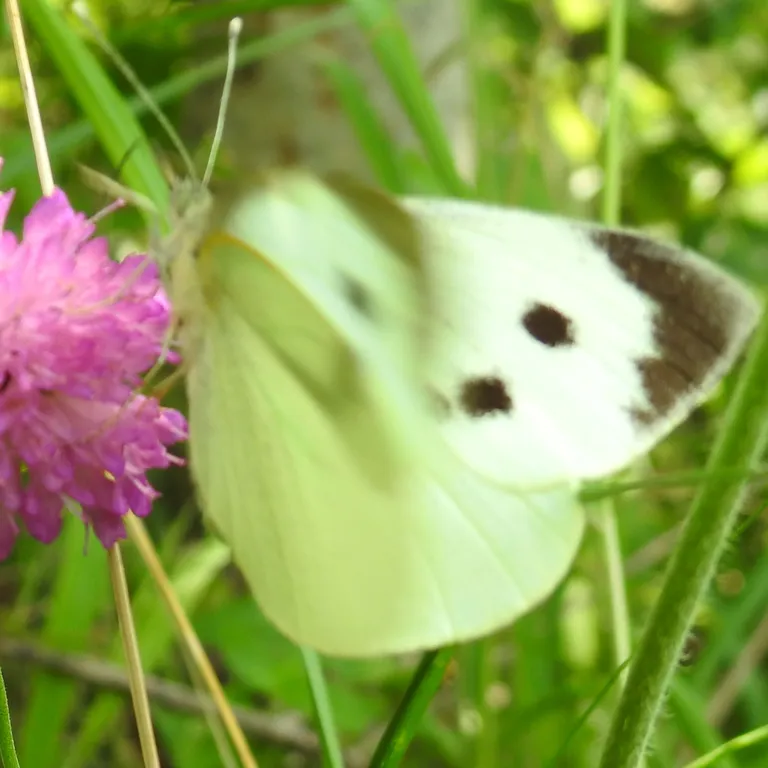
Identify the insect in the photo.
Pieris brassicae
